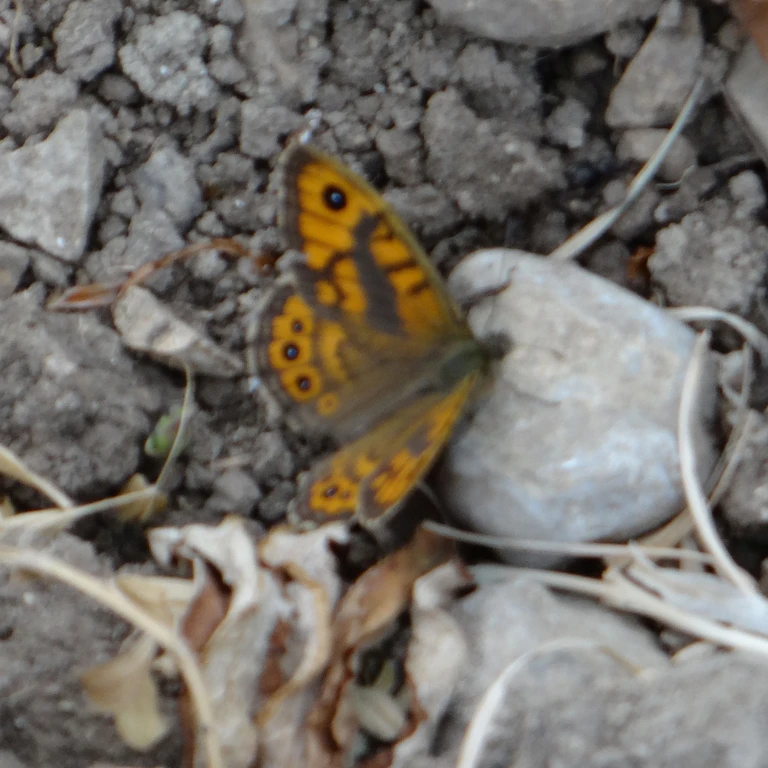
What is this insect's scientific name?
Lasiommata megera (also Pararge megera)
